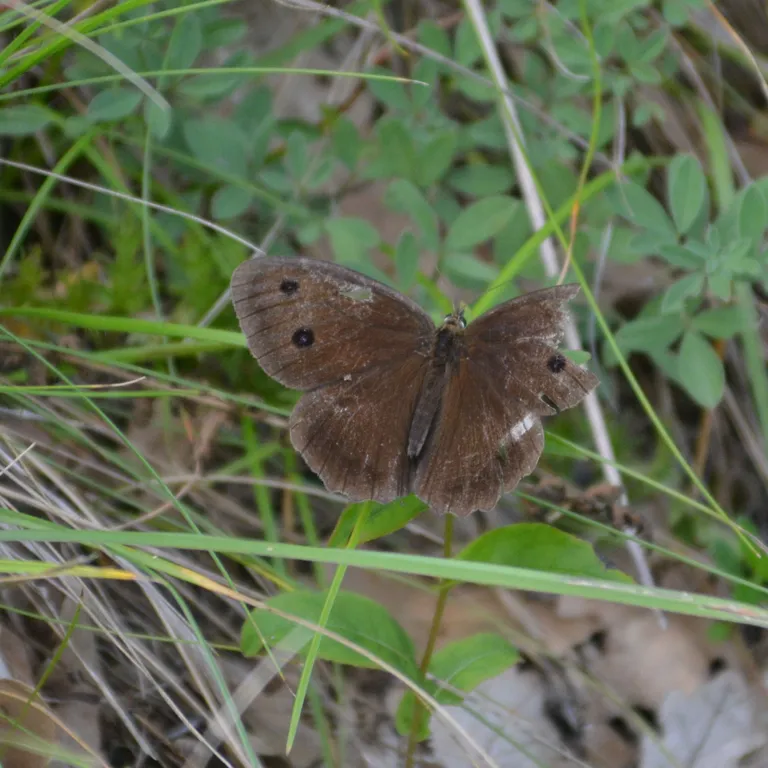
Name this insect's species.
Minois dryas
